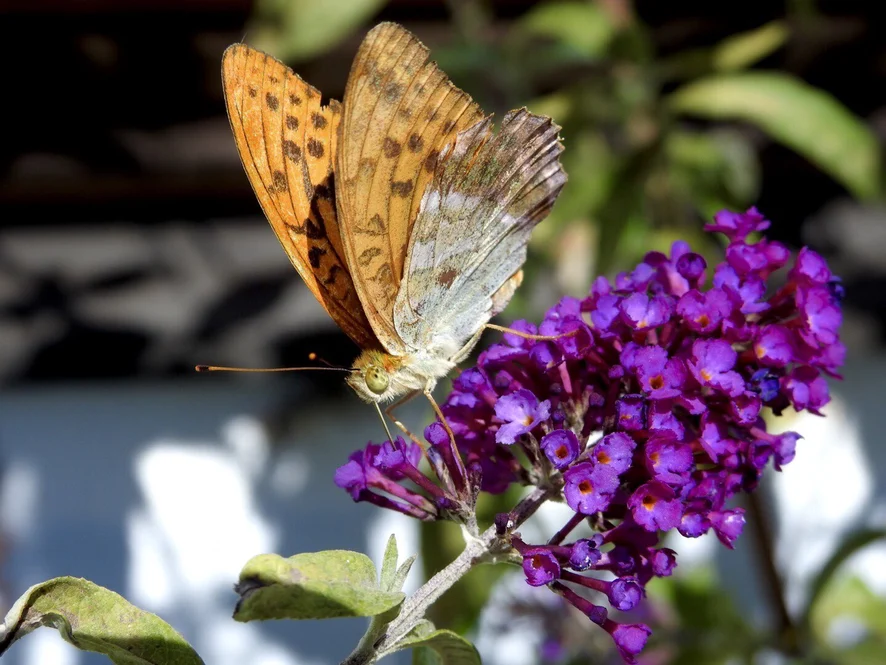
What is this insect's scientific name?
Argynnis paphia
